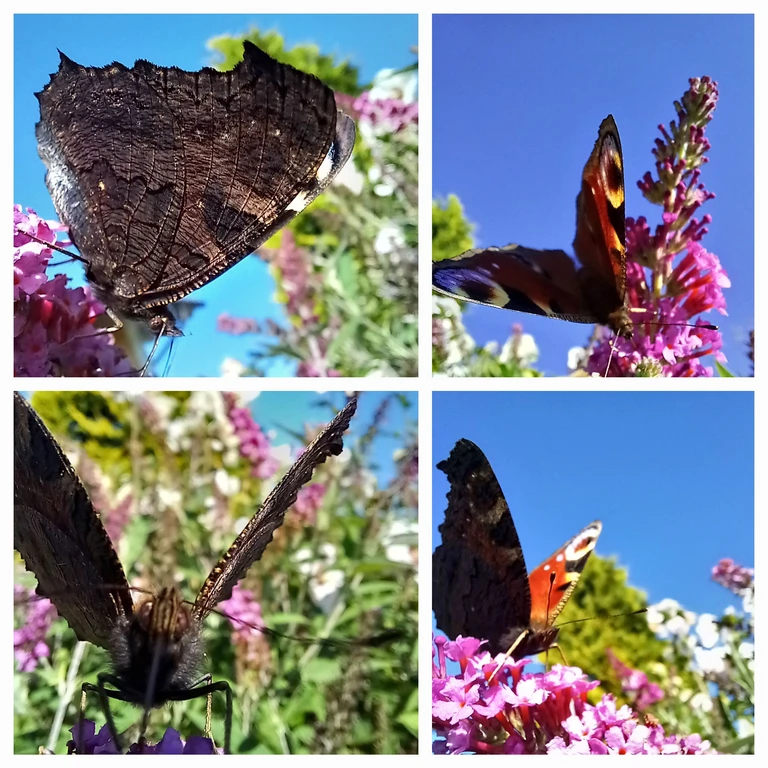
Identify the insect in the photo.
Aglais io
